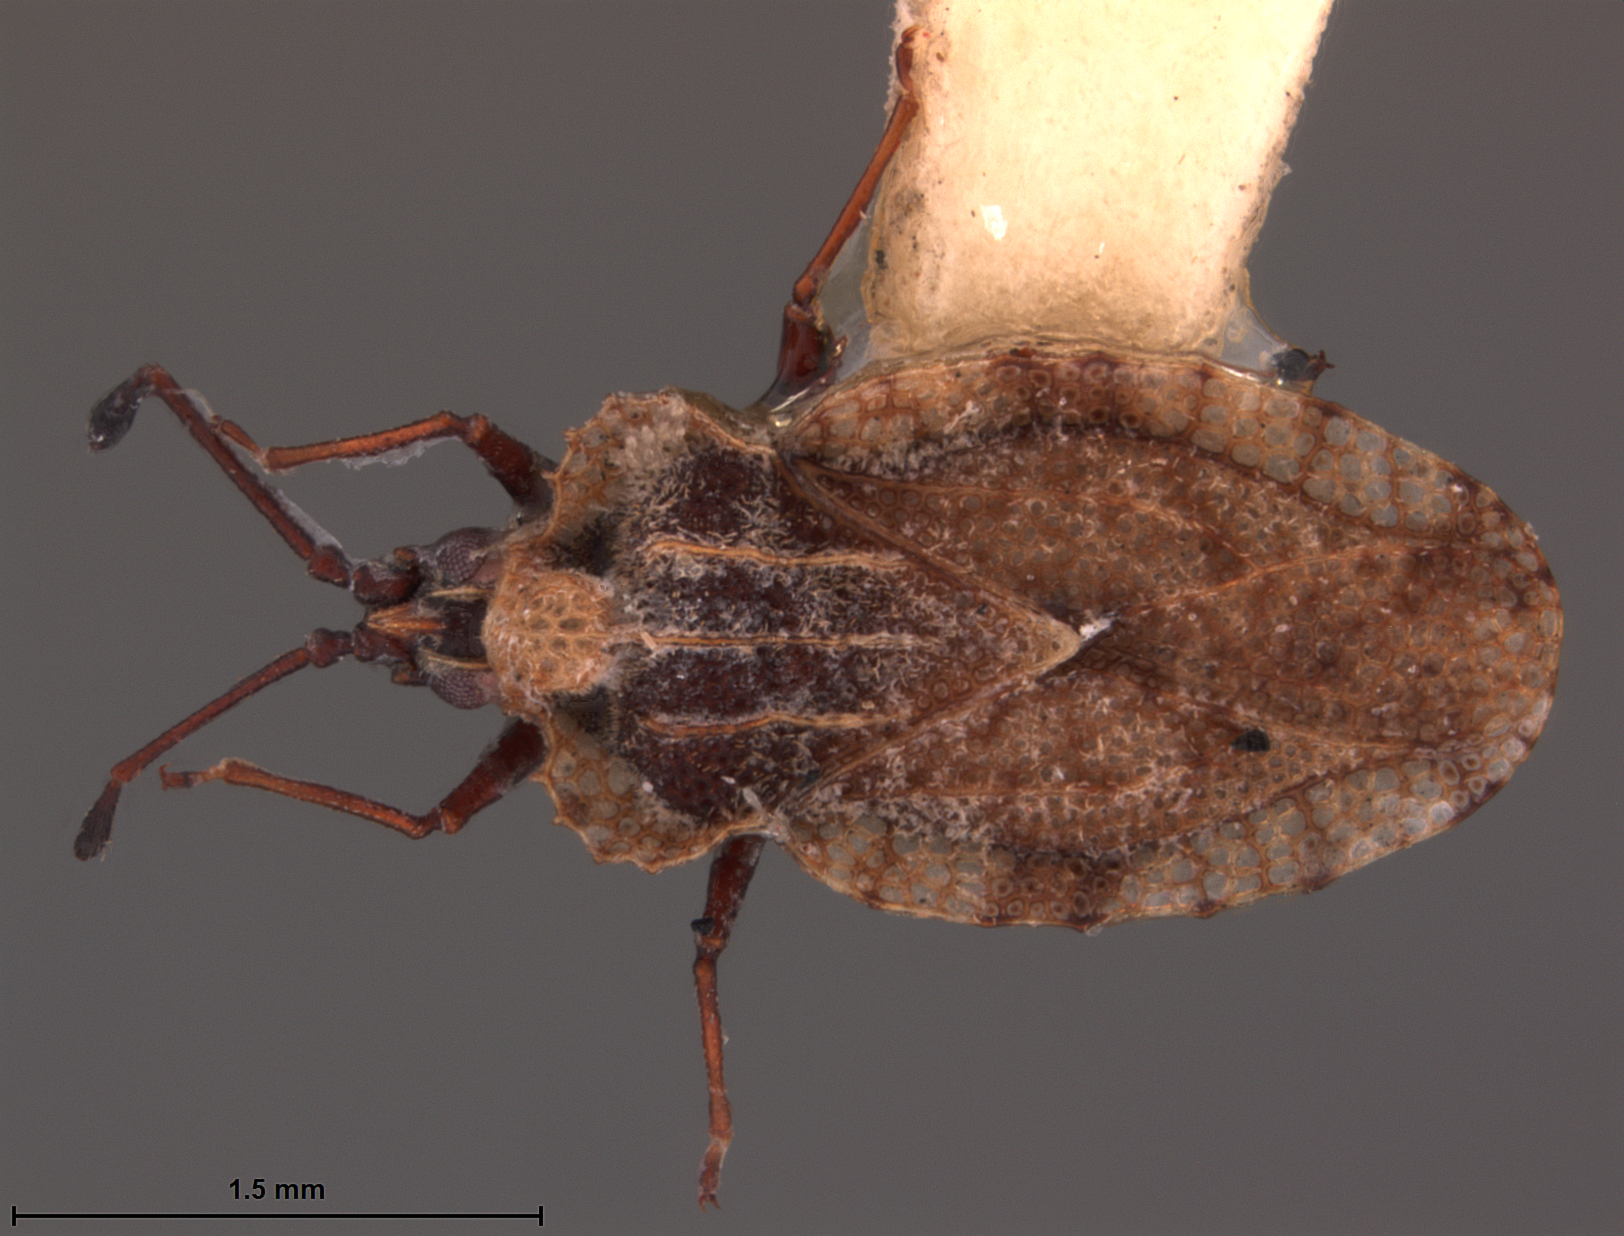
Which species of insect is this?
Teratochila puerillus
